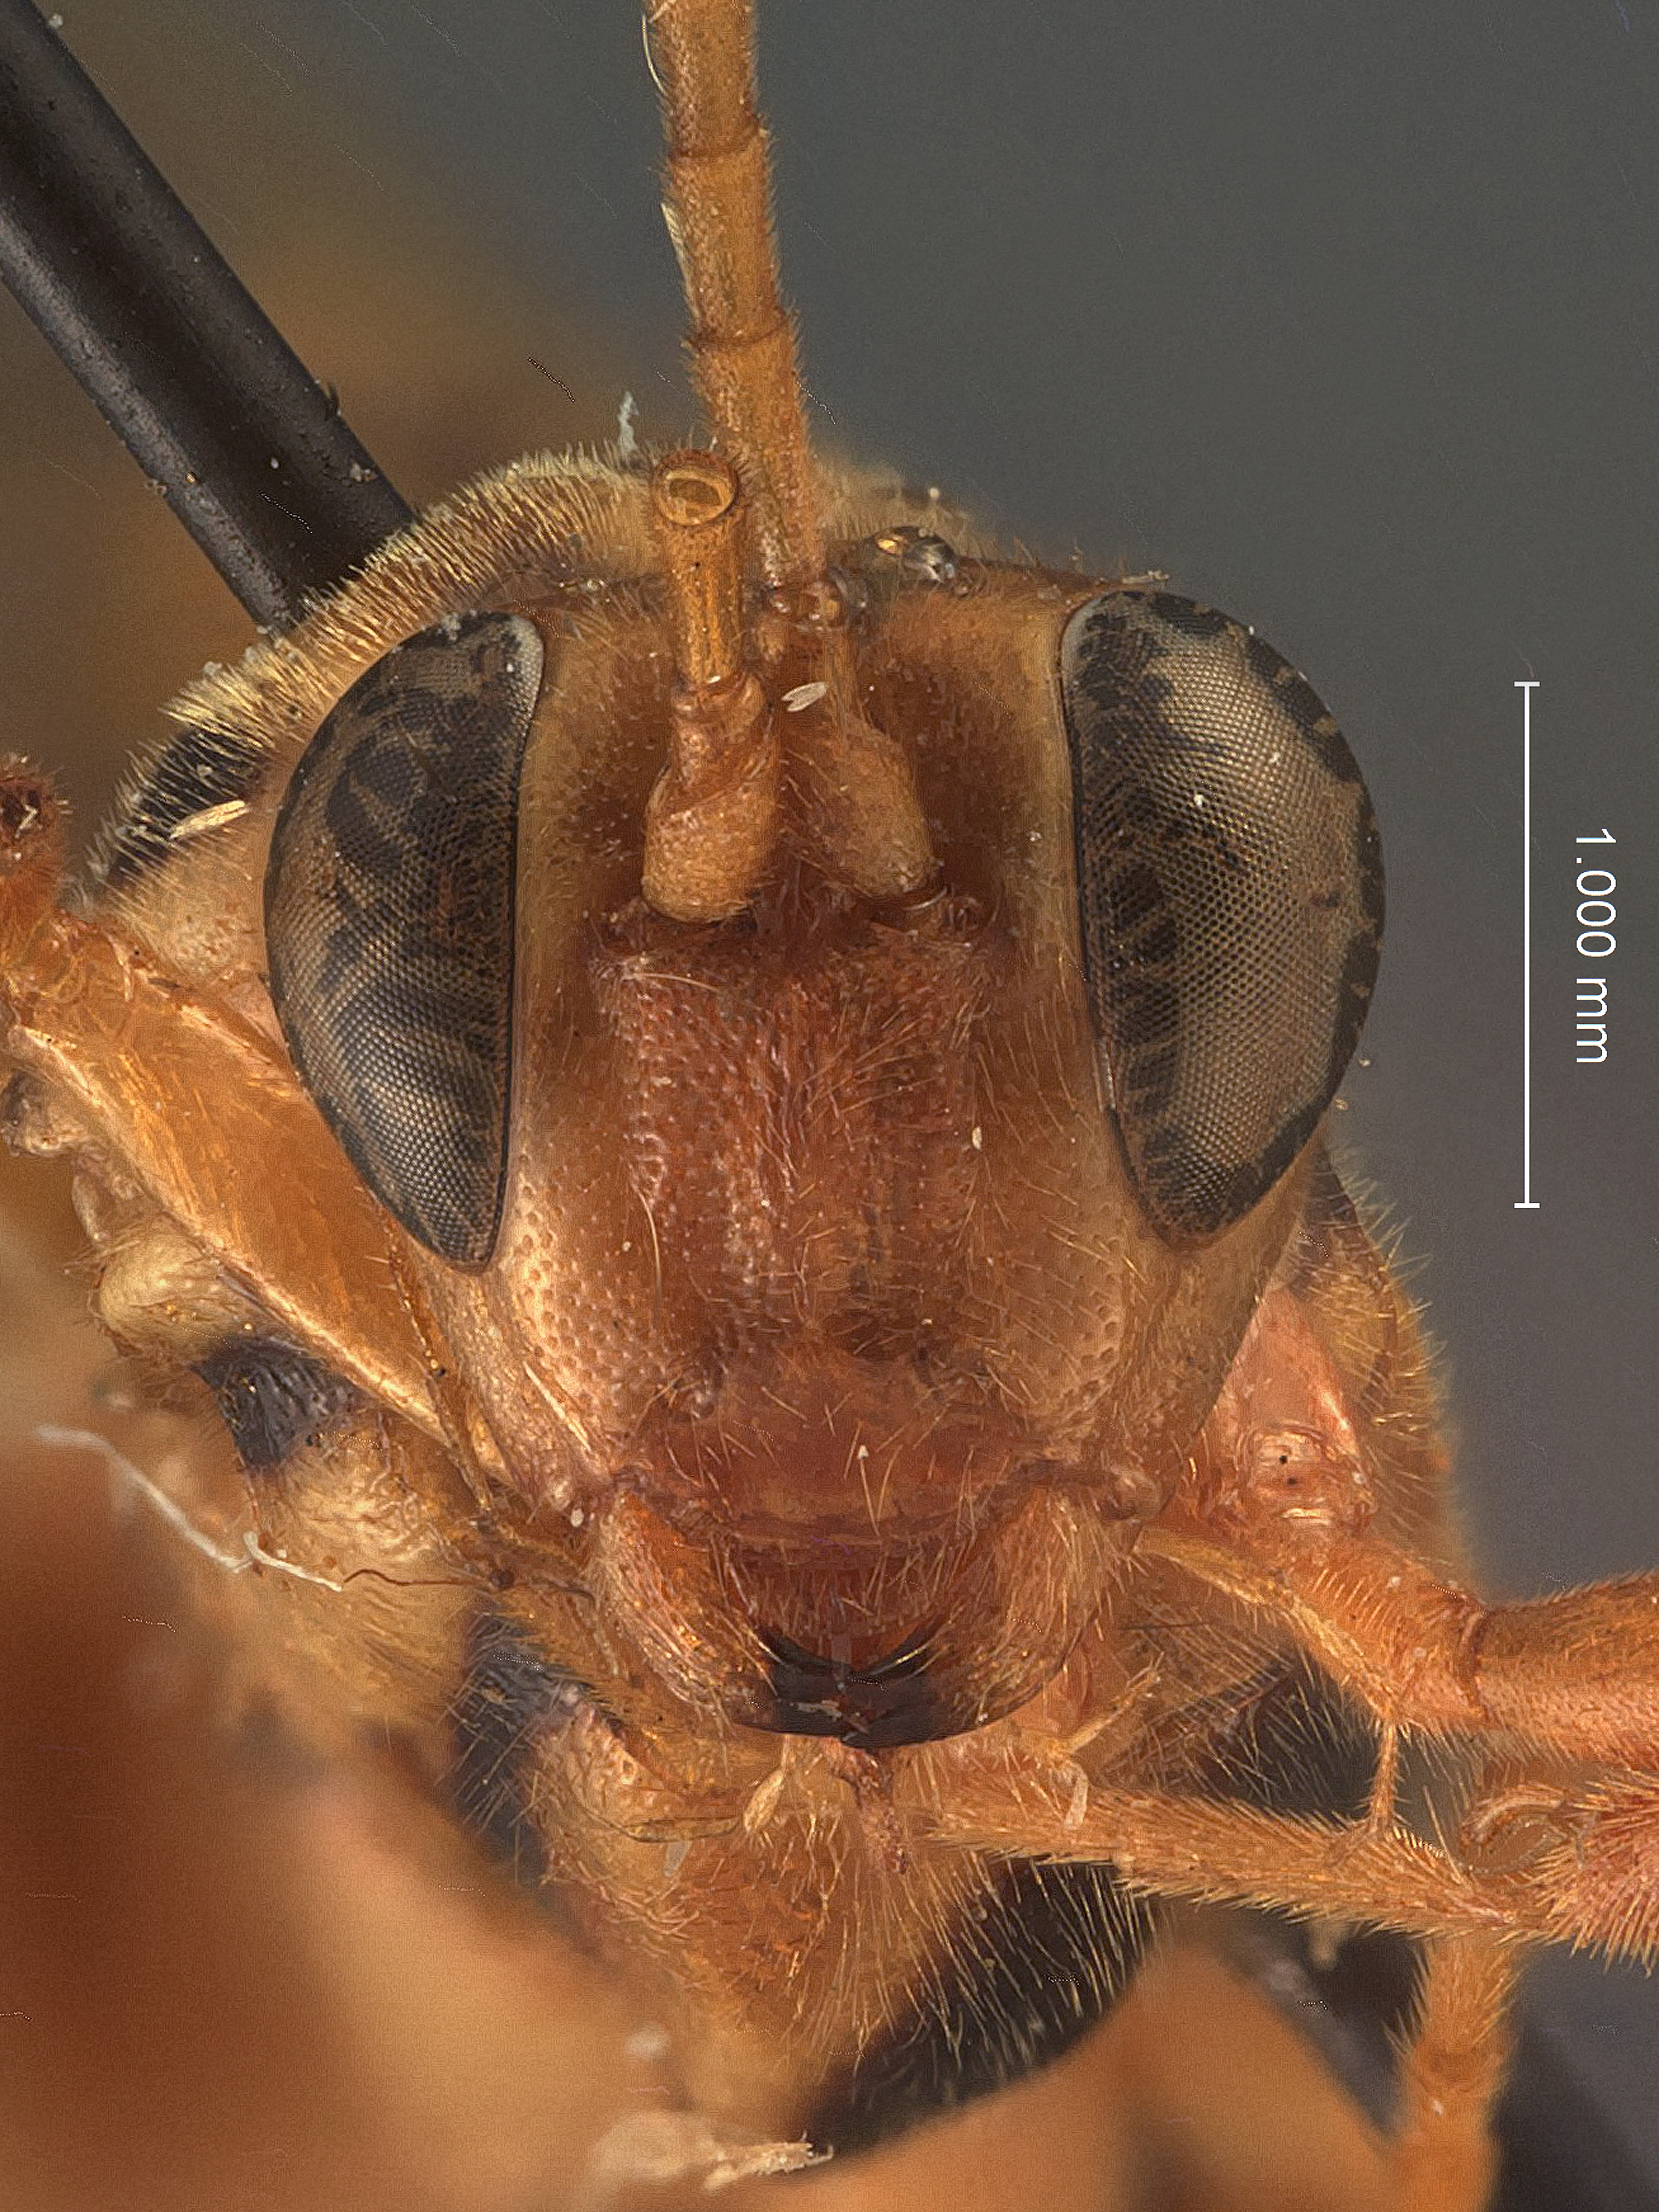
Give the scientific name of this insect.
Yamatarotes evanidus
